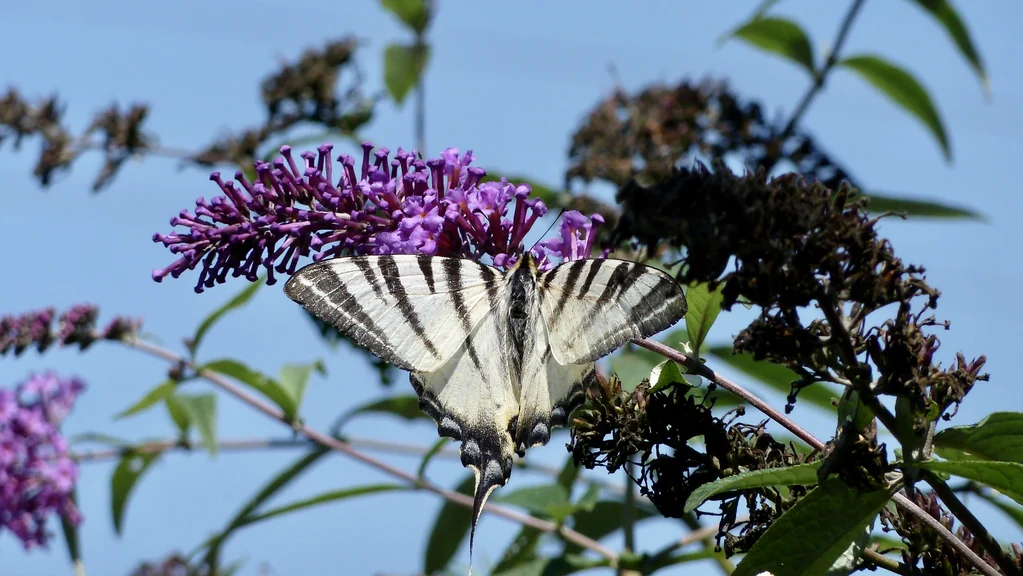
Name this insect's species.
Iphiclides podalirius
